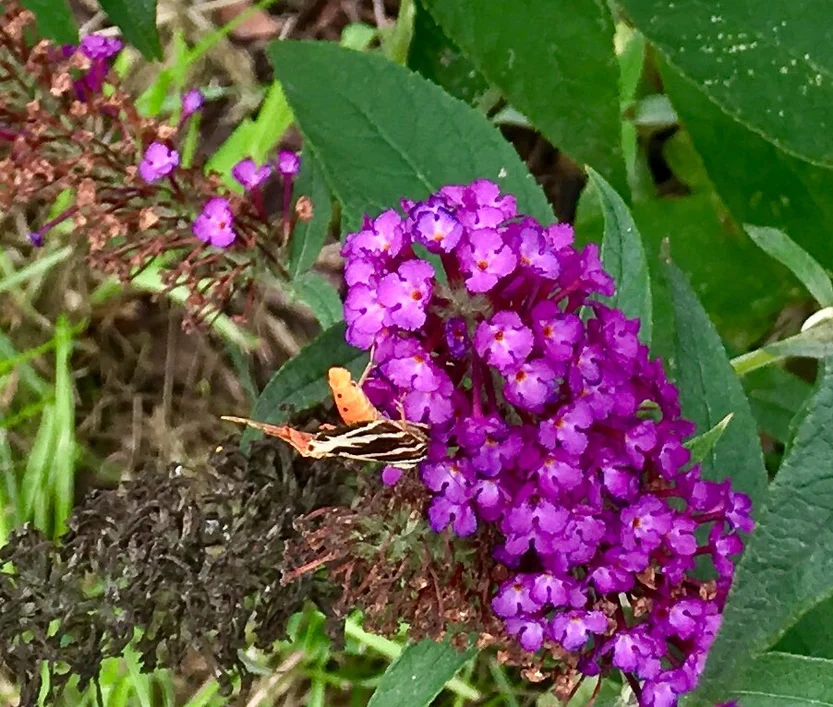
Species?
Euplagia quadripunctaria
